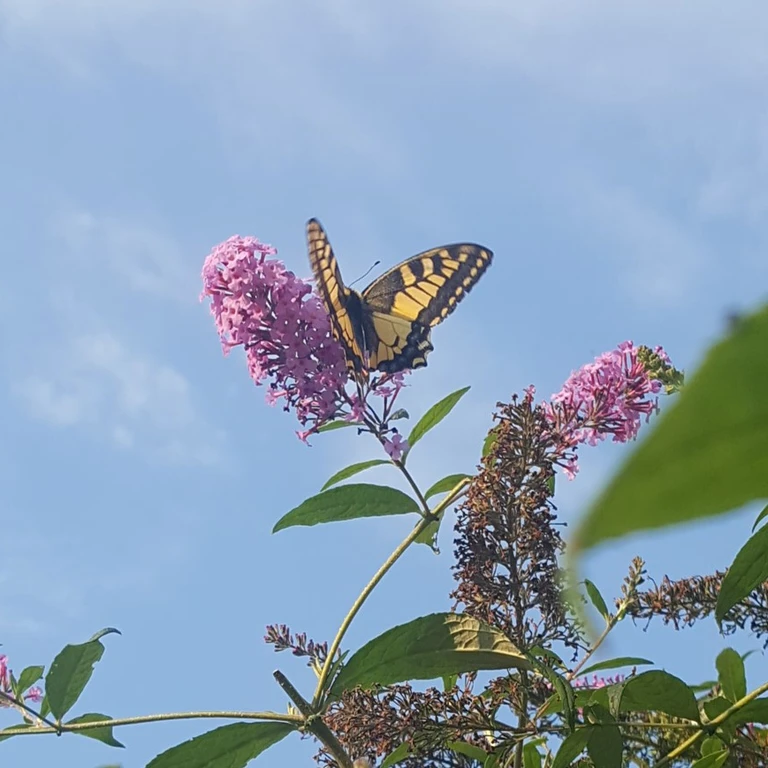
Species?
Papilio machaon
